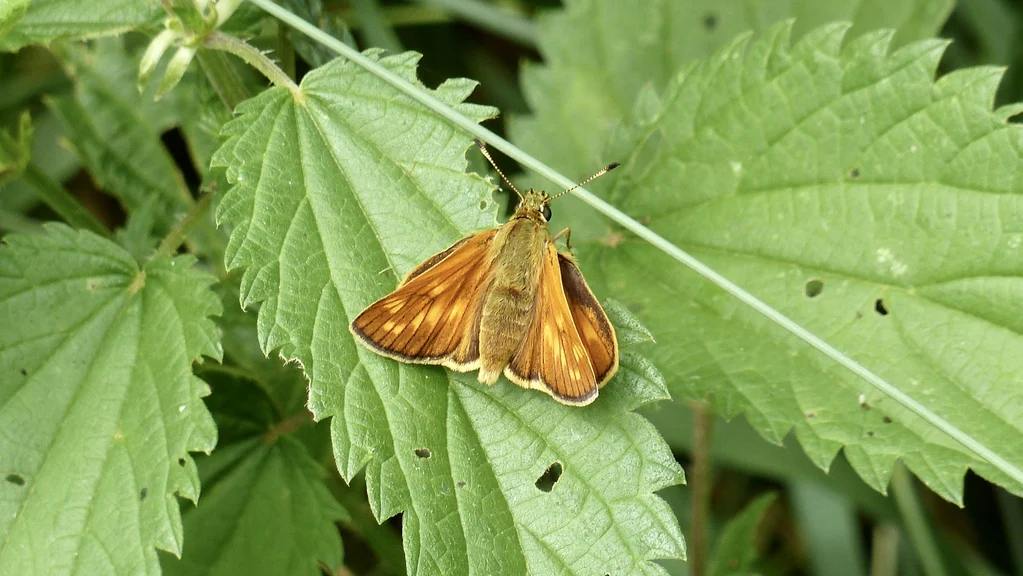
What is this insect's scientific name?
Ochlodes sylvanus (also Ochlodes venata)
